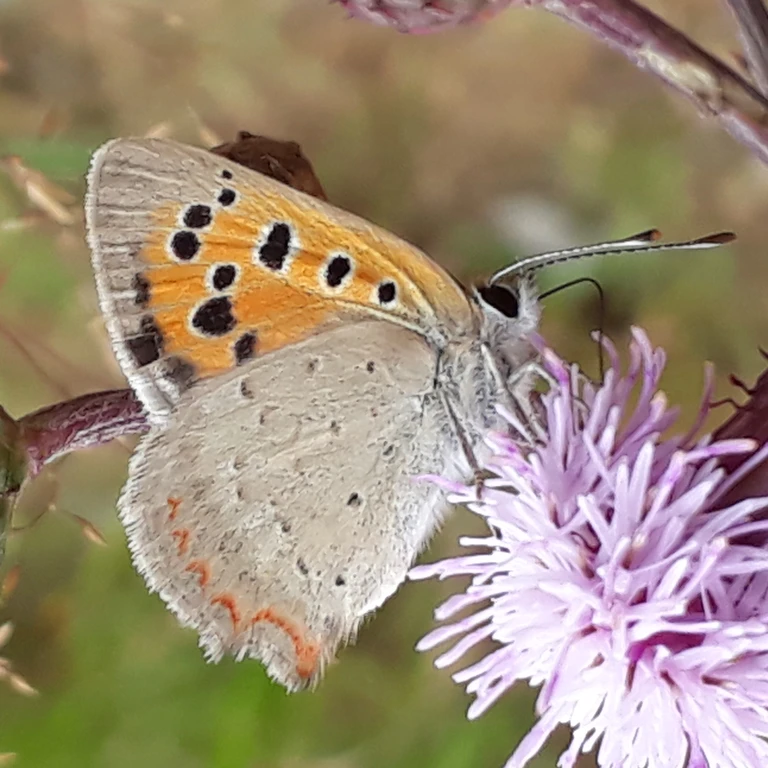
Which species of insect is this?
Lycaena phlaeas
